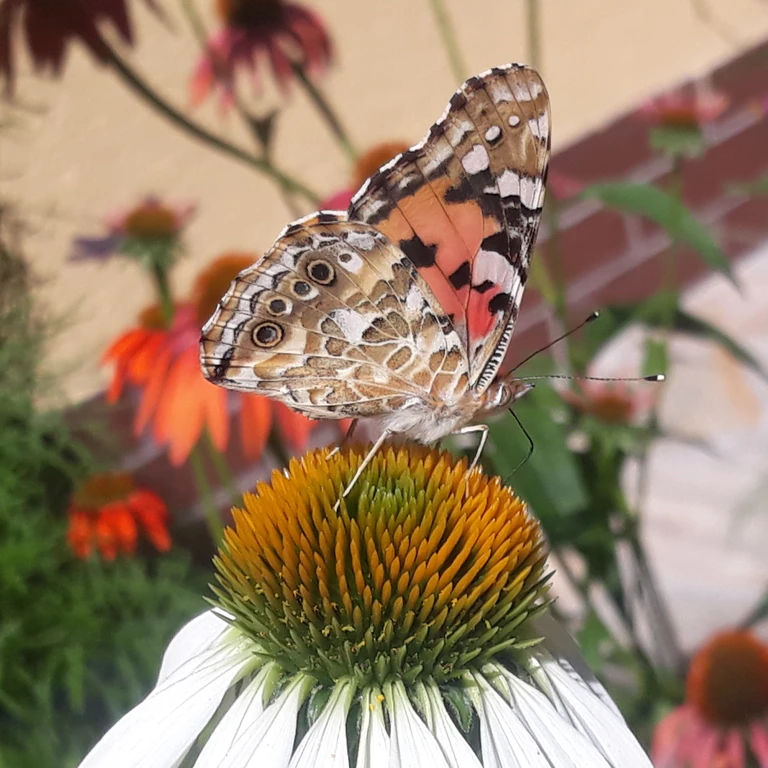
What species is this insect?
Vanessa cardui
